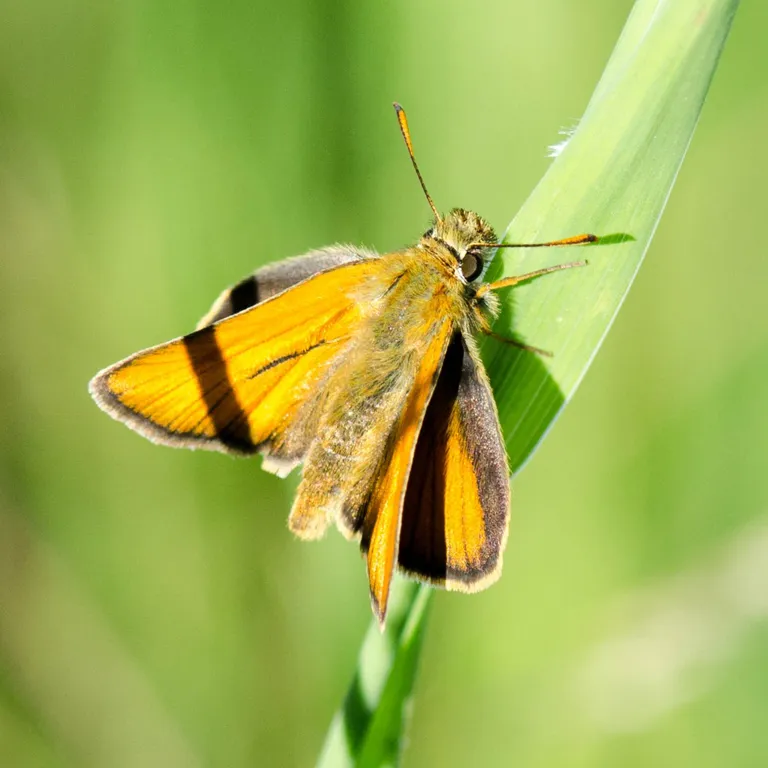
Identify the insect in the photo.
Thymelicus sylvestris
